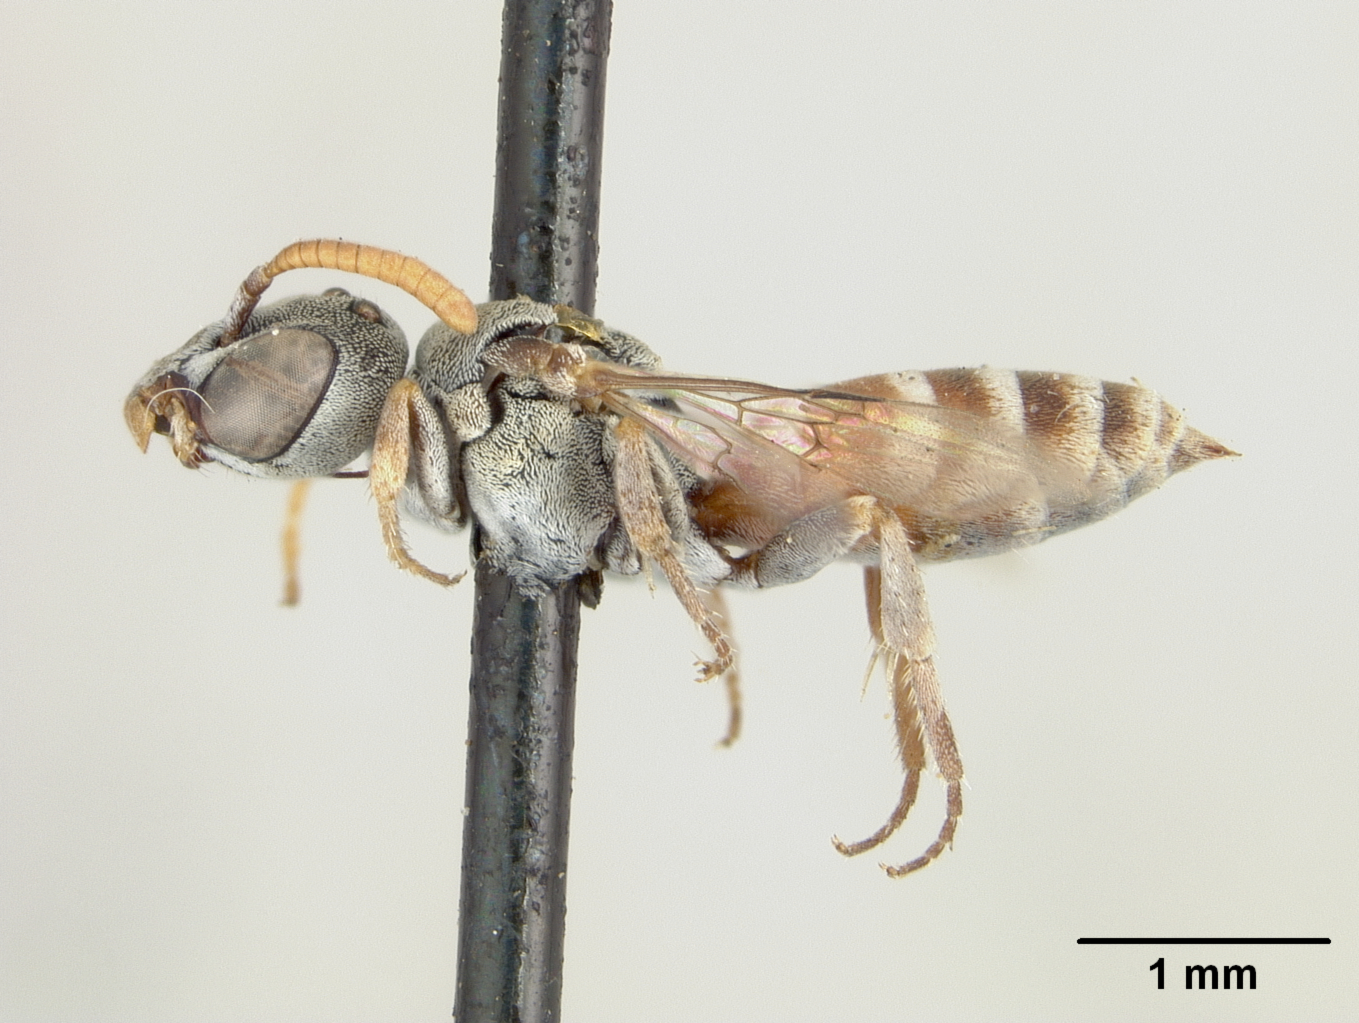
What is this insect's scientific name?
Phileremulus mallochi
